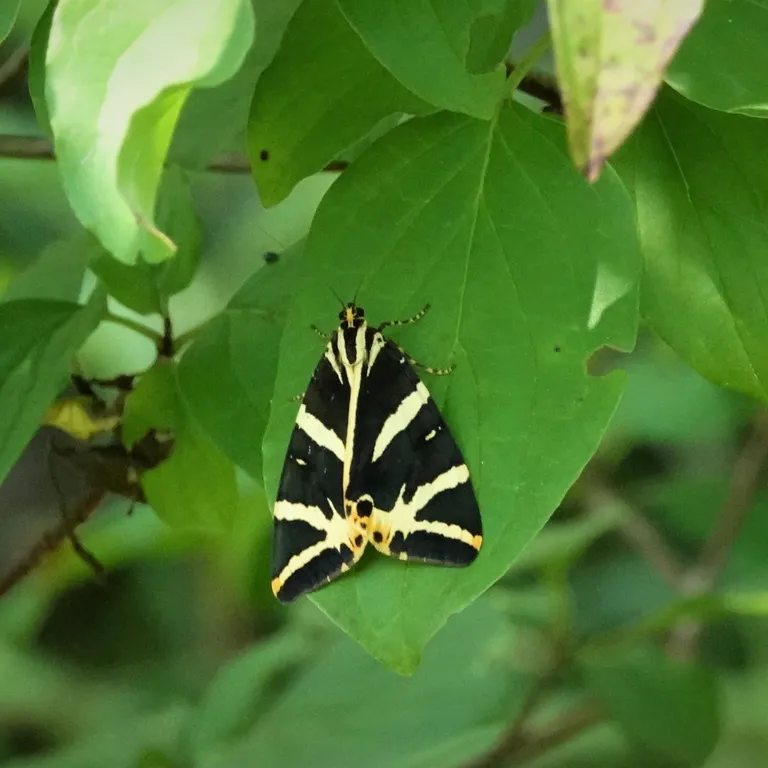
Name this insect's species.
Euplagia quadripunctaria
